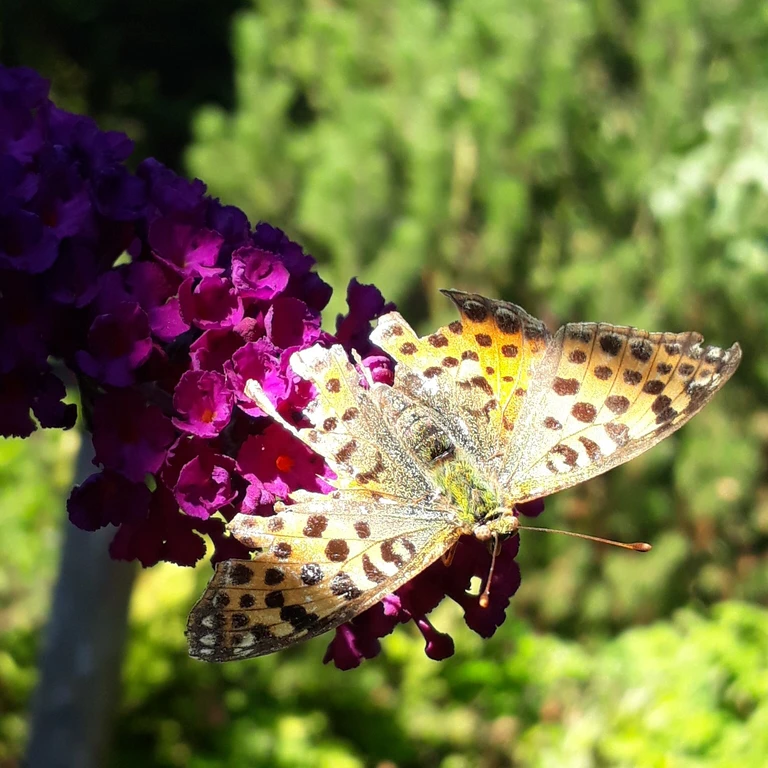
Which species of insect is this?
Issoria lathonia
